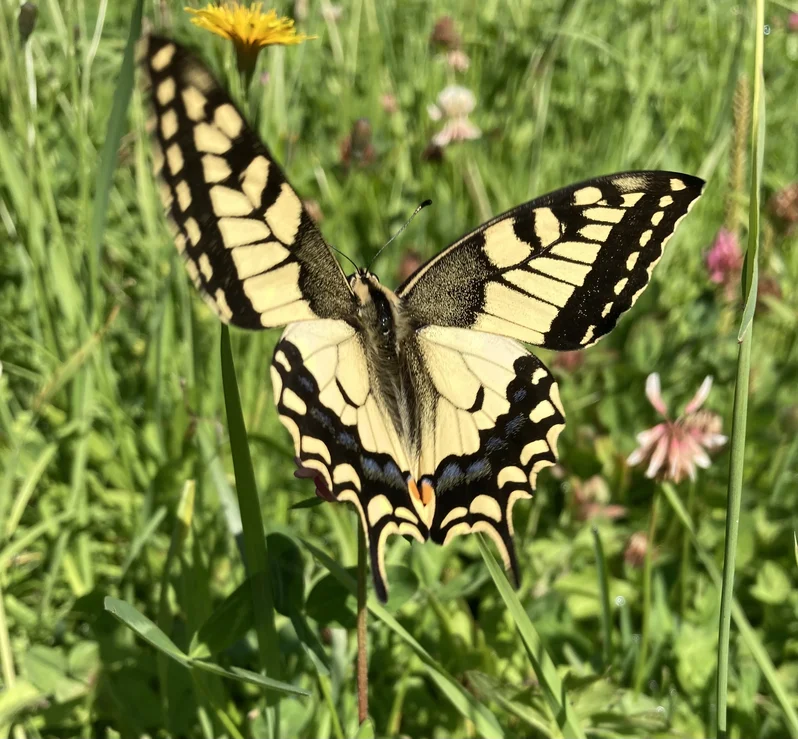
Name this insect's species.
Papilio machaon
